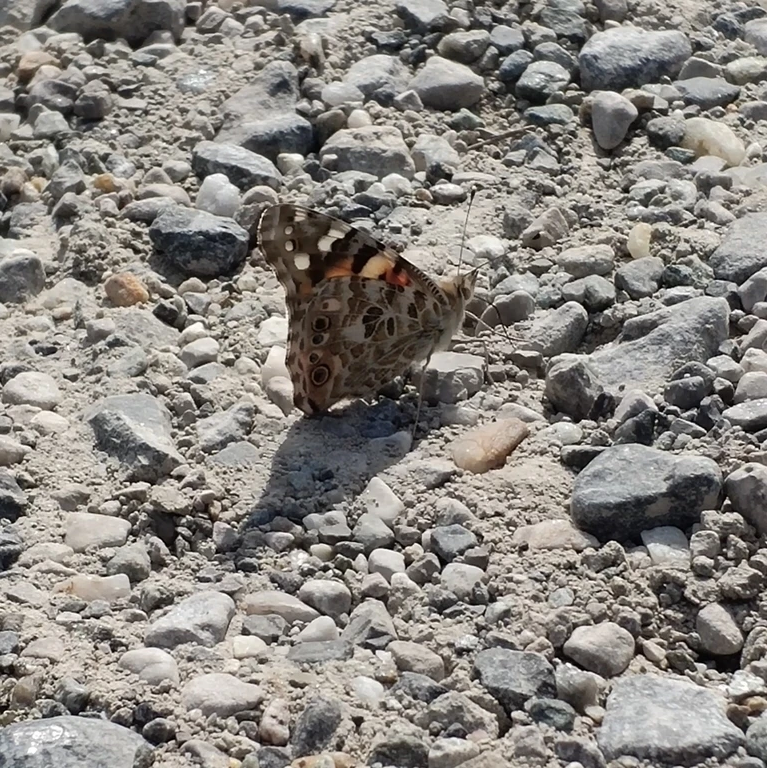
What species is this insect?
Vanessa cardui
